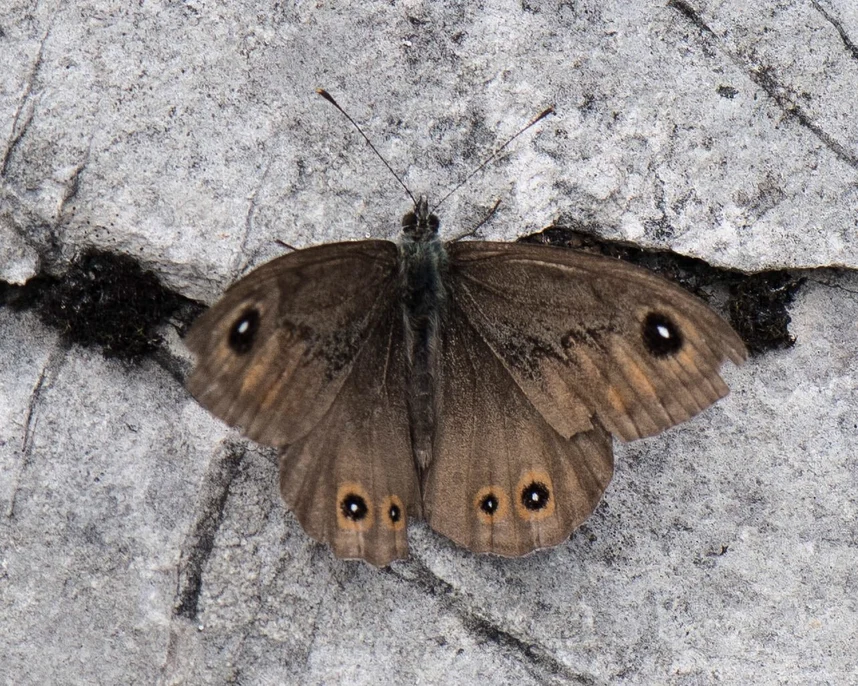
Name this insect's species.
Lasiommata maera (also Pararge maera)
